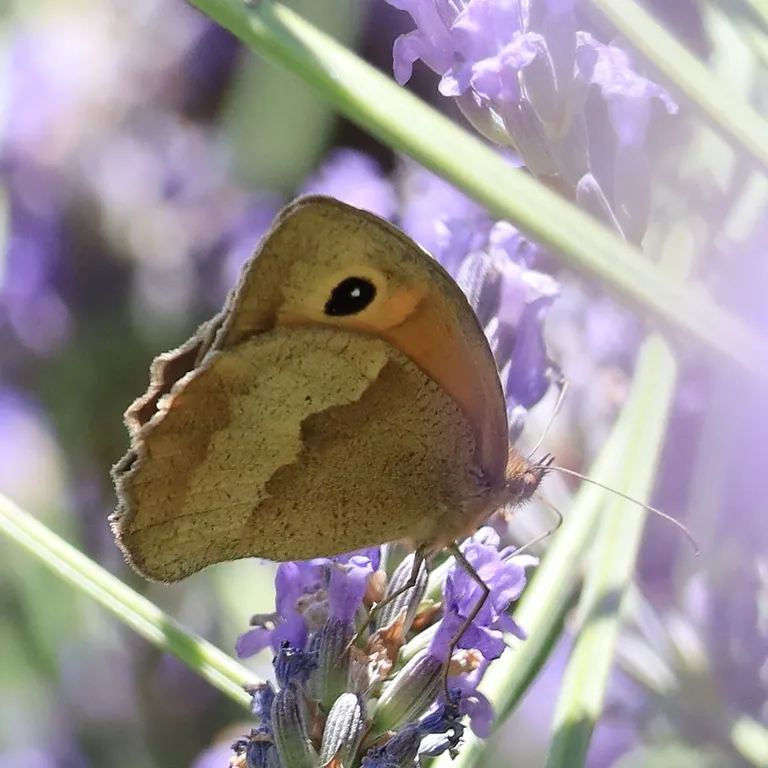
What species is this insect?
Maniola jurtina
